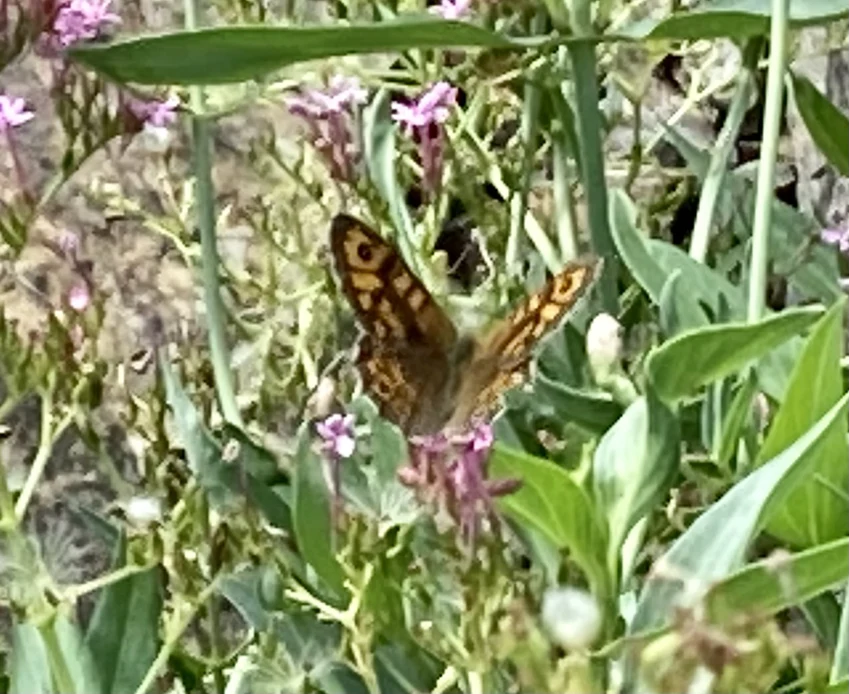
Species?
Lasiommata megera (also Pararge megera)
